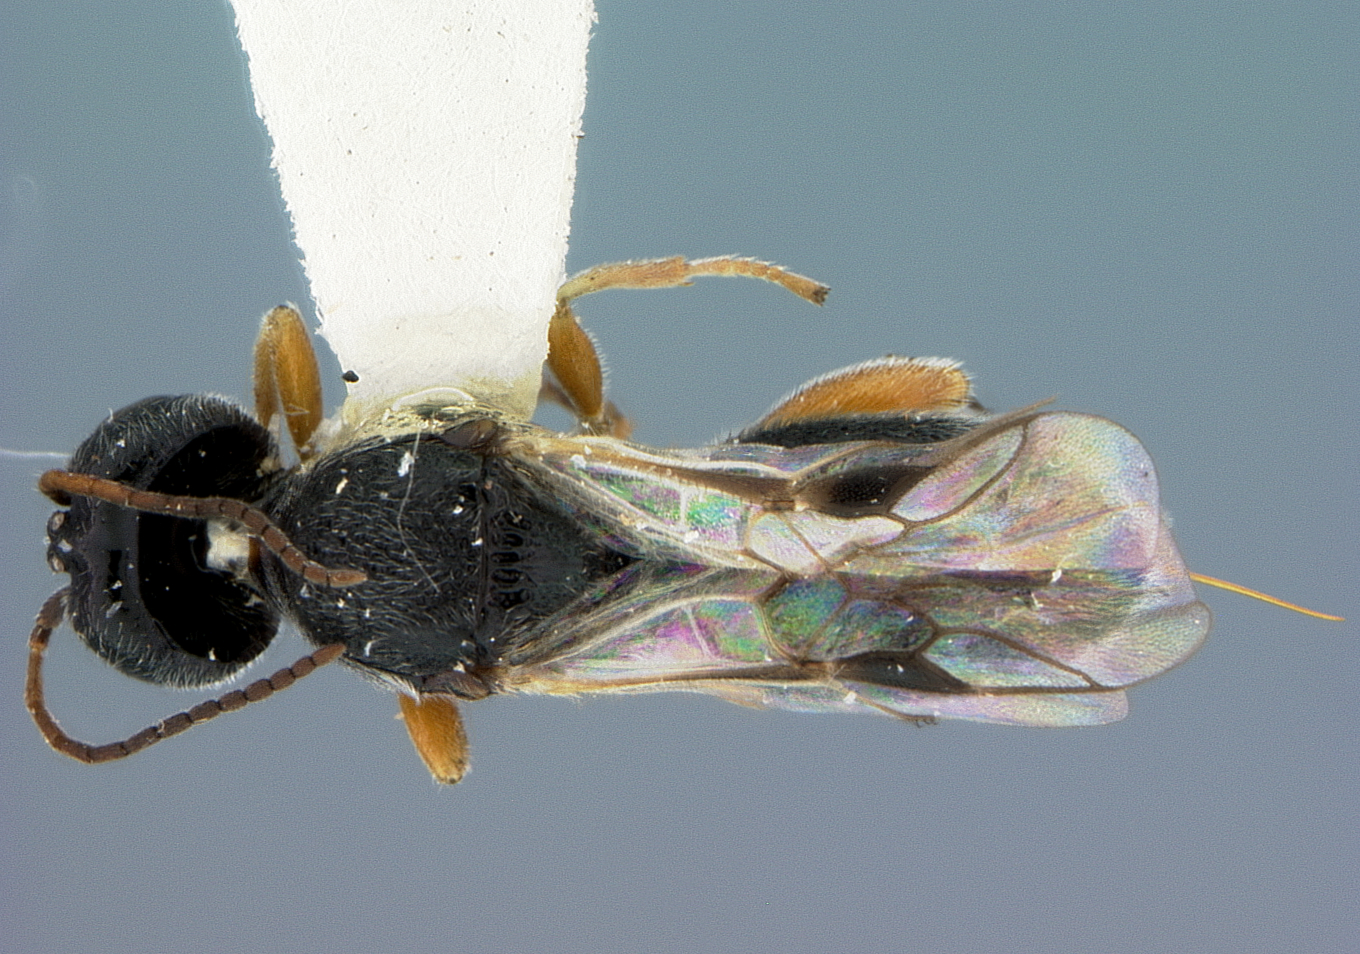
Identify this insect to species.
Urosigalphus ignotus
